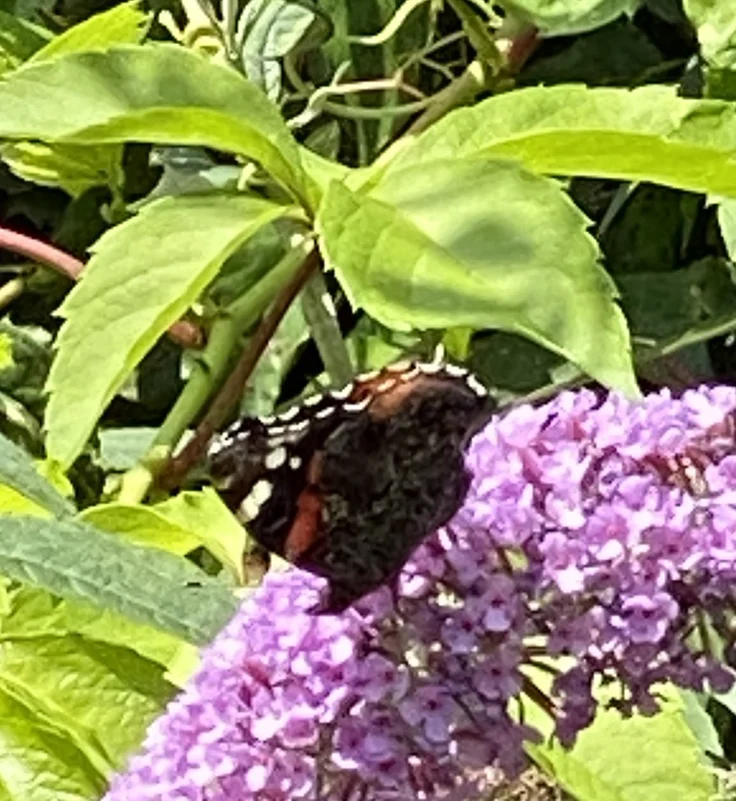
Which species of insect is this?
Vanessa atalanta
